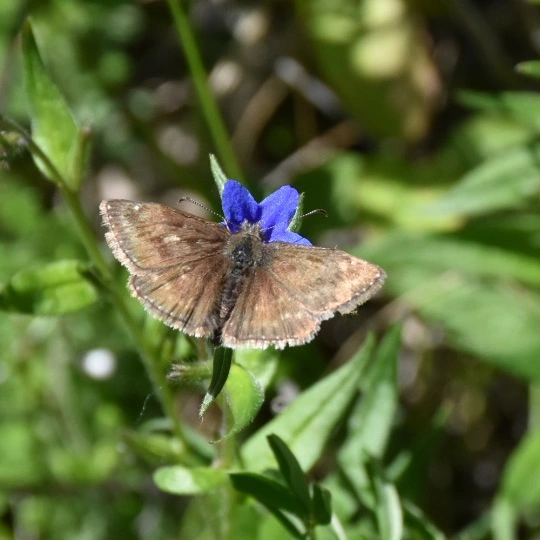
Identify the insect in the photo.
Erynnis tages
